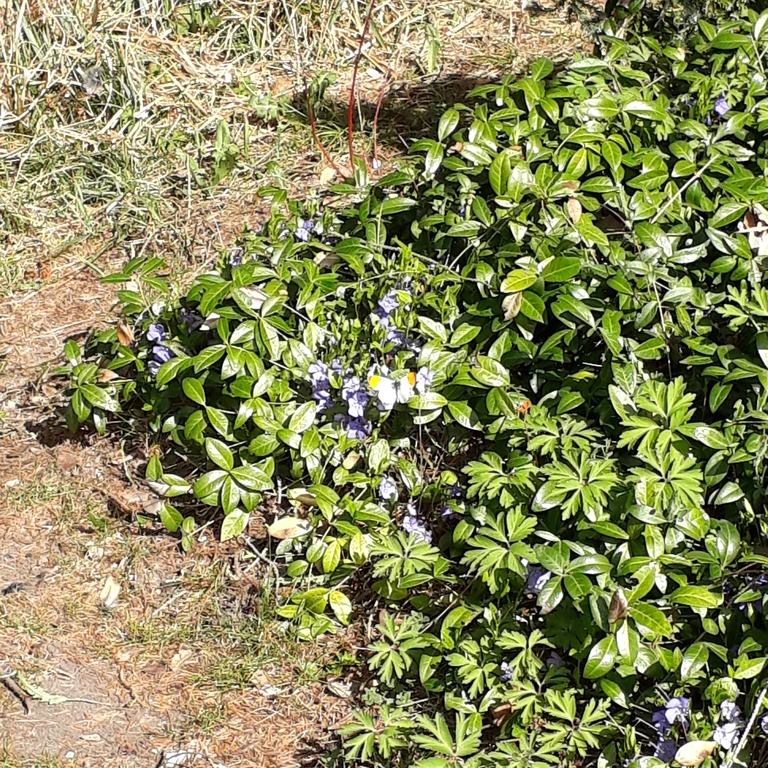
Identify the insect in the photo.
Anthocharis cardamines
